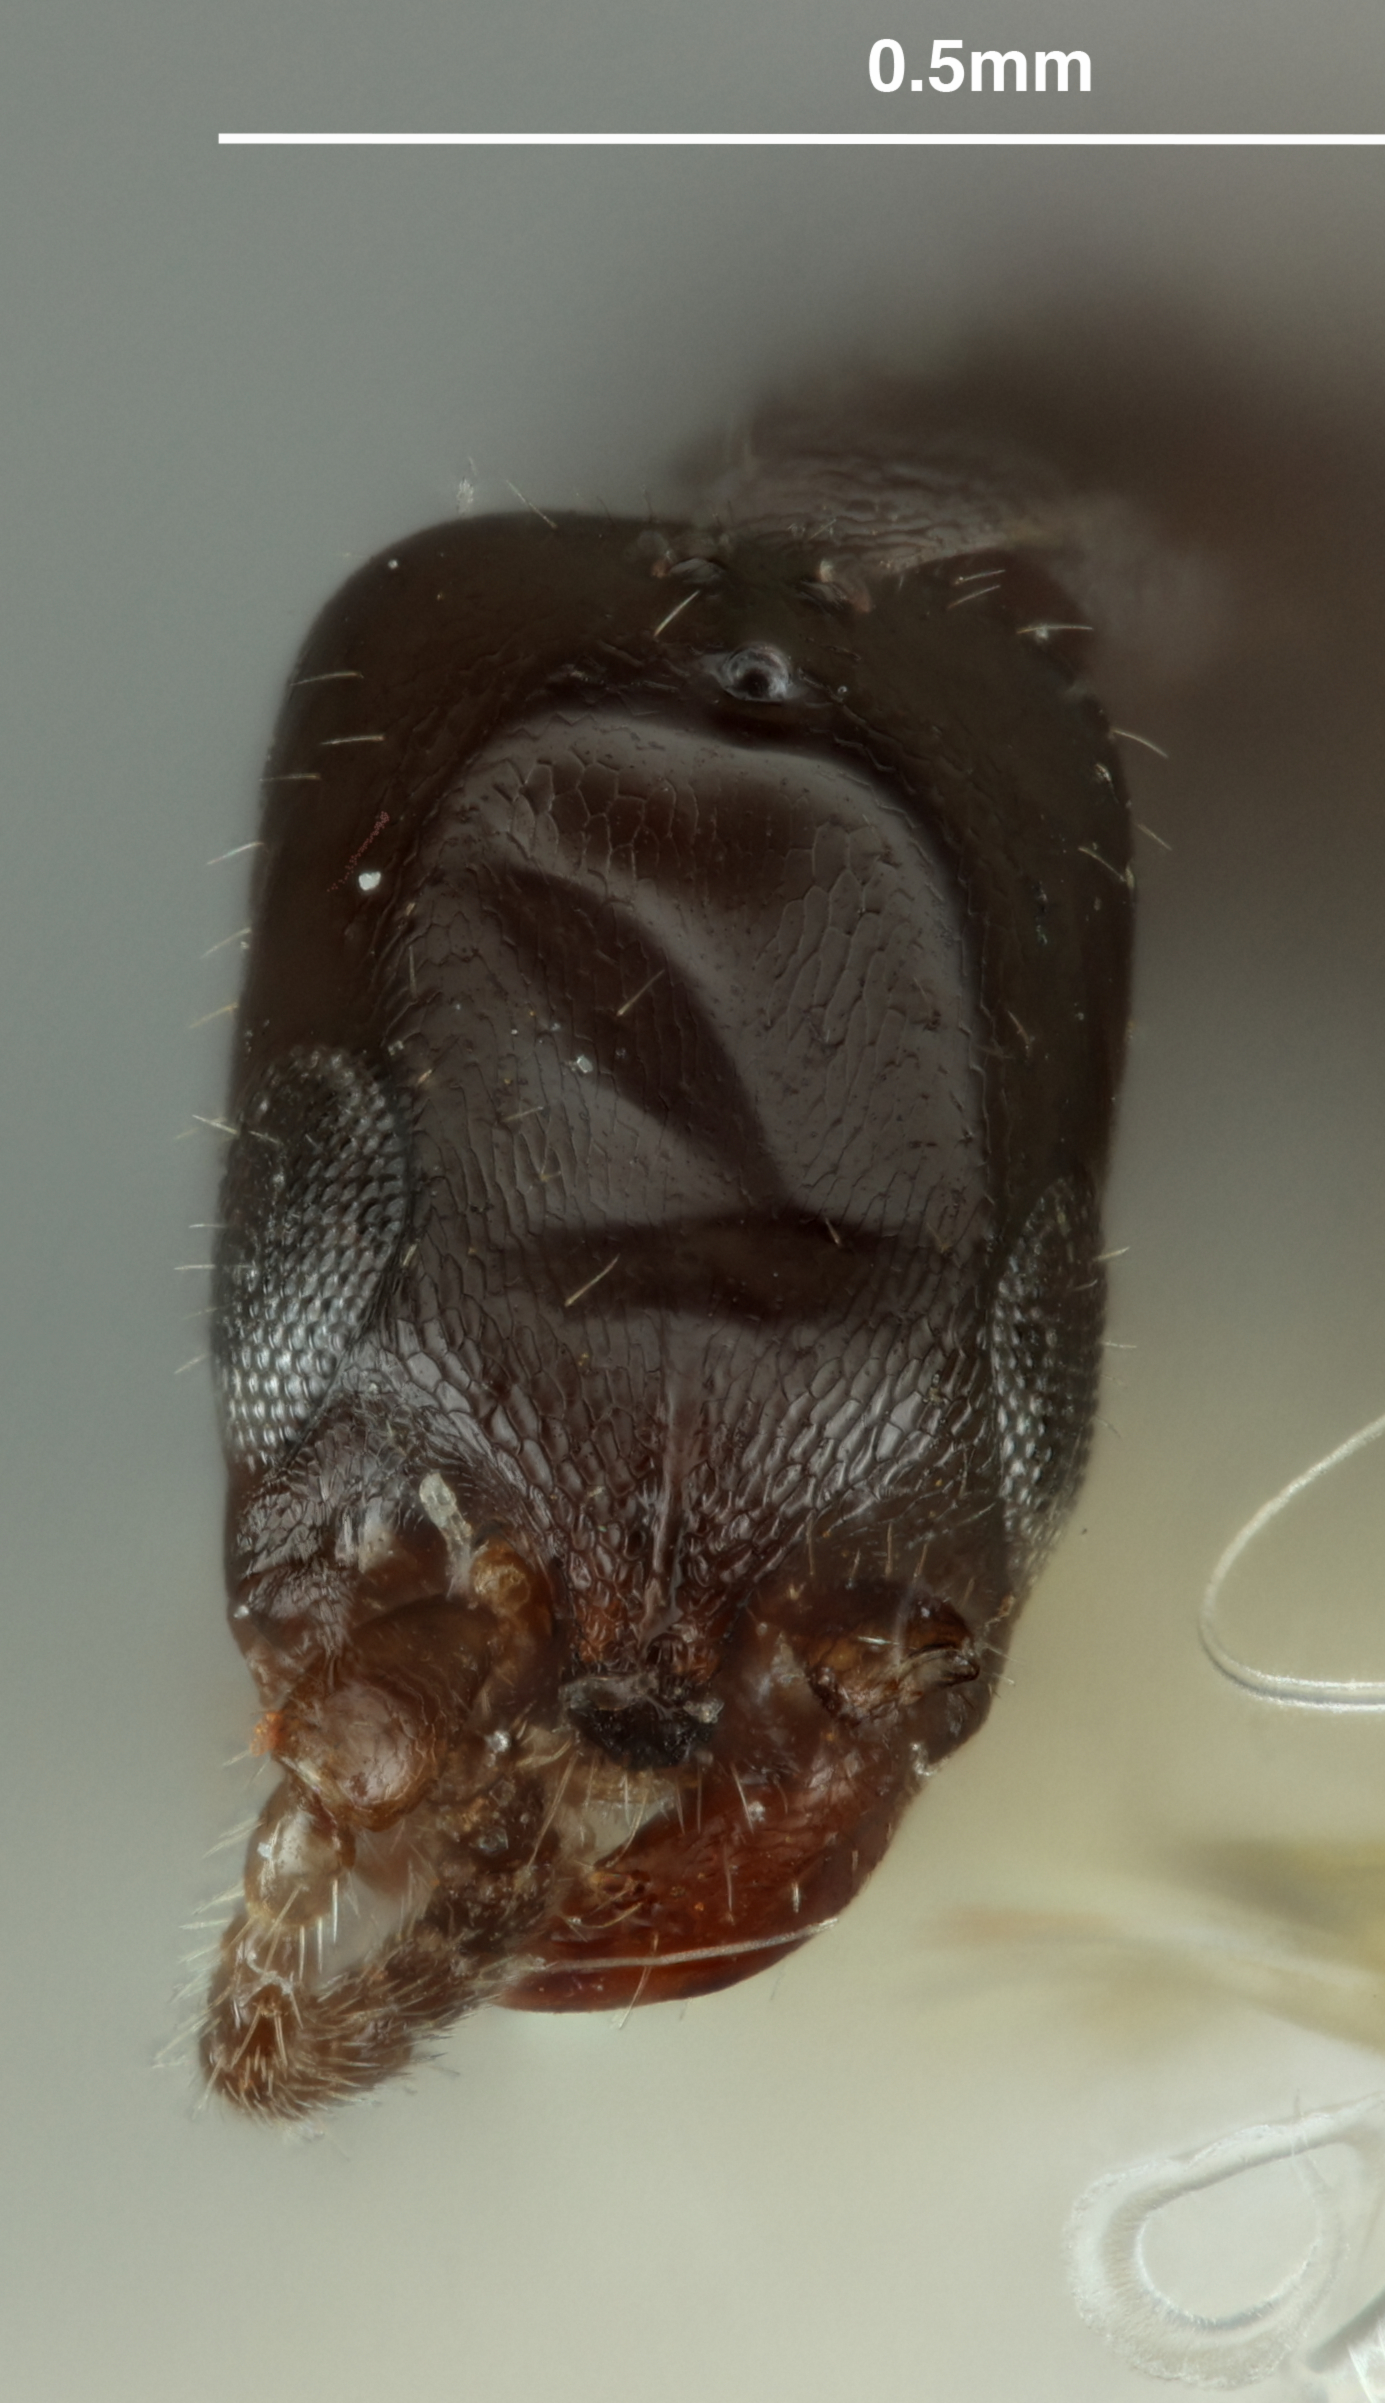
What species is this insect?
Prorops petila
